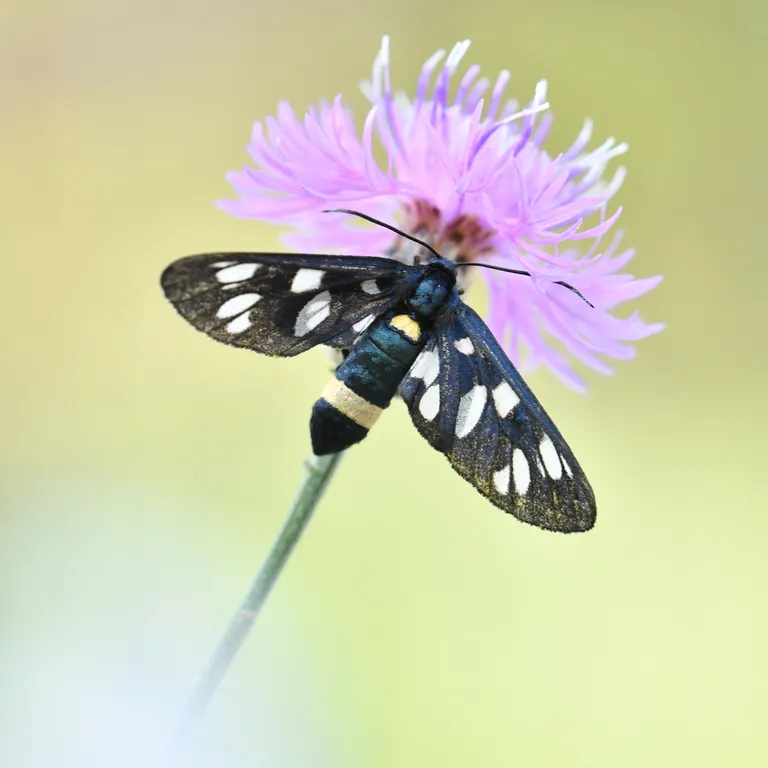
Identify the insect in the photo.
Amata phegea
